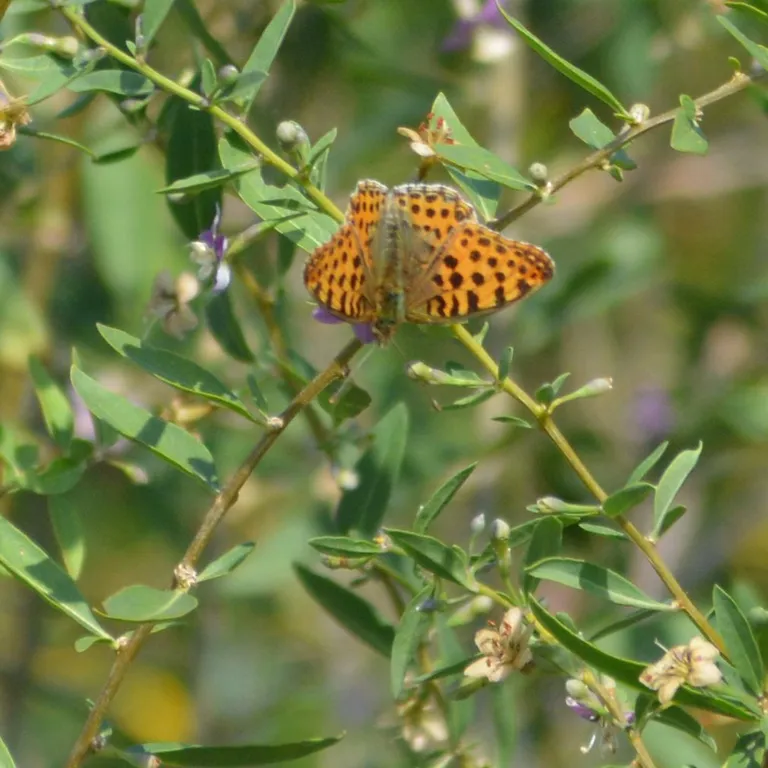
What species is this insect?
Issoria lathonia
